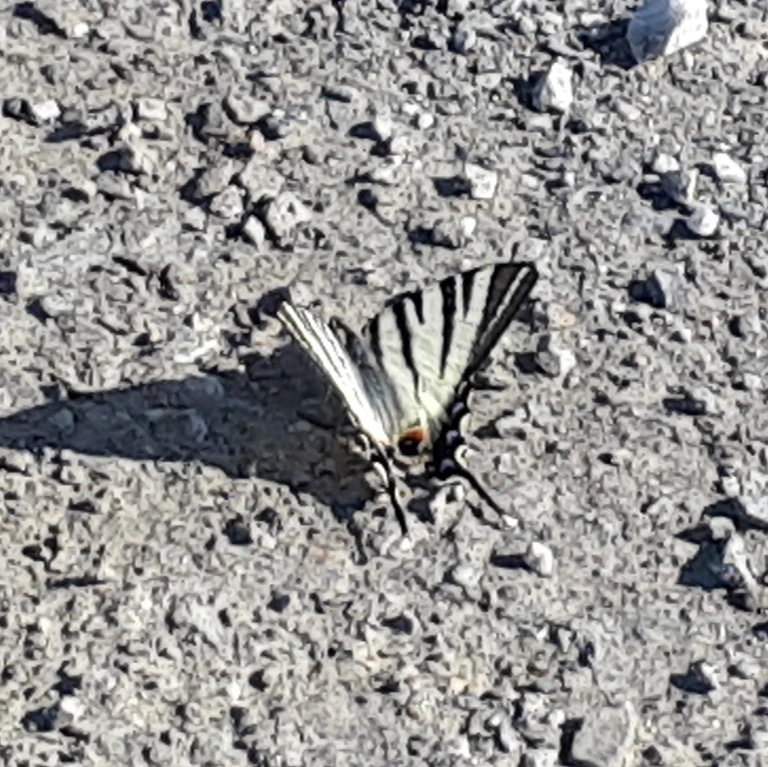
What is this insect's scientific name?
Iphiclides podalirius
